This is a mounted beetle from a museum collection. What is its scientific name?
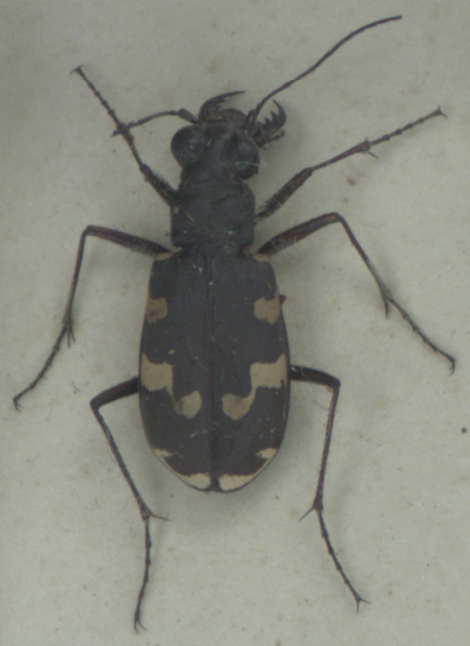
Cicindela maritima
